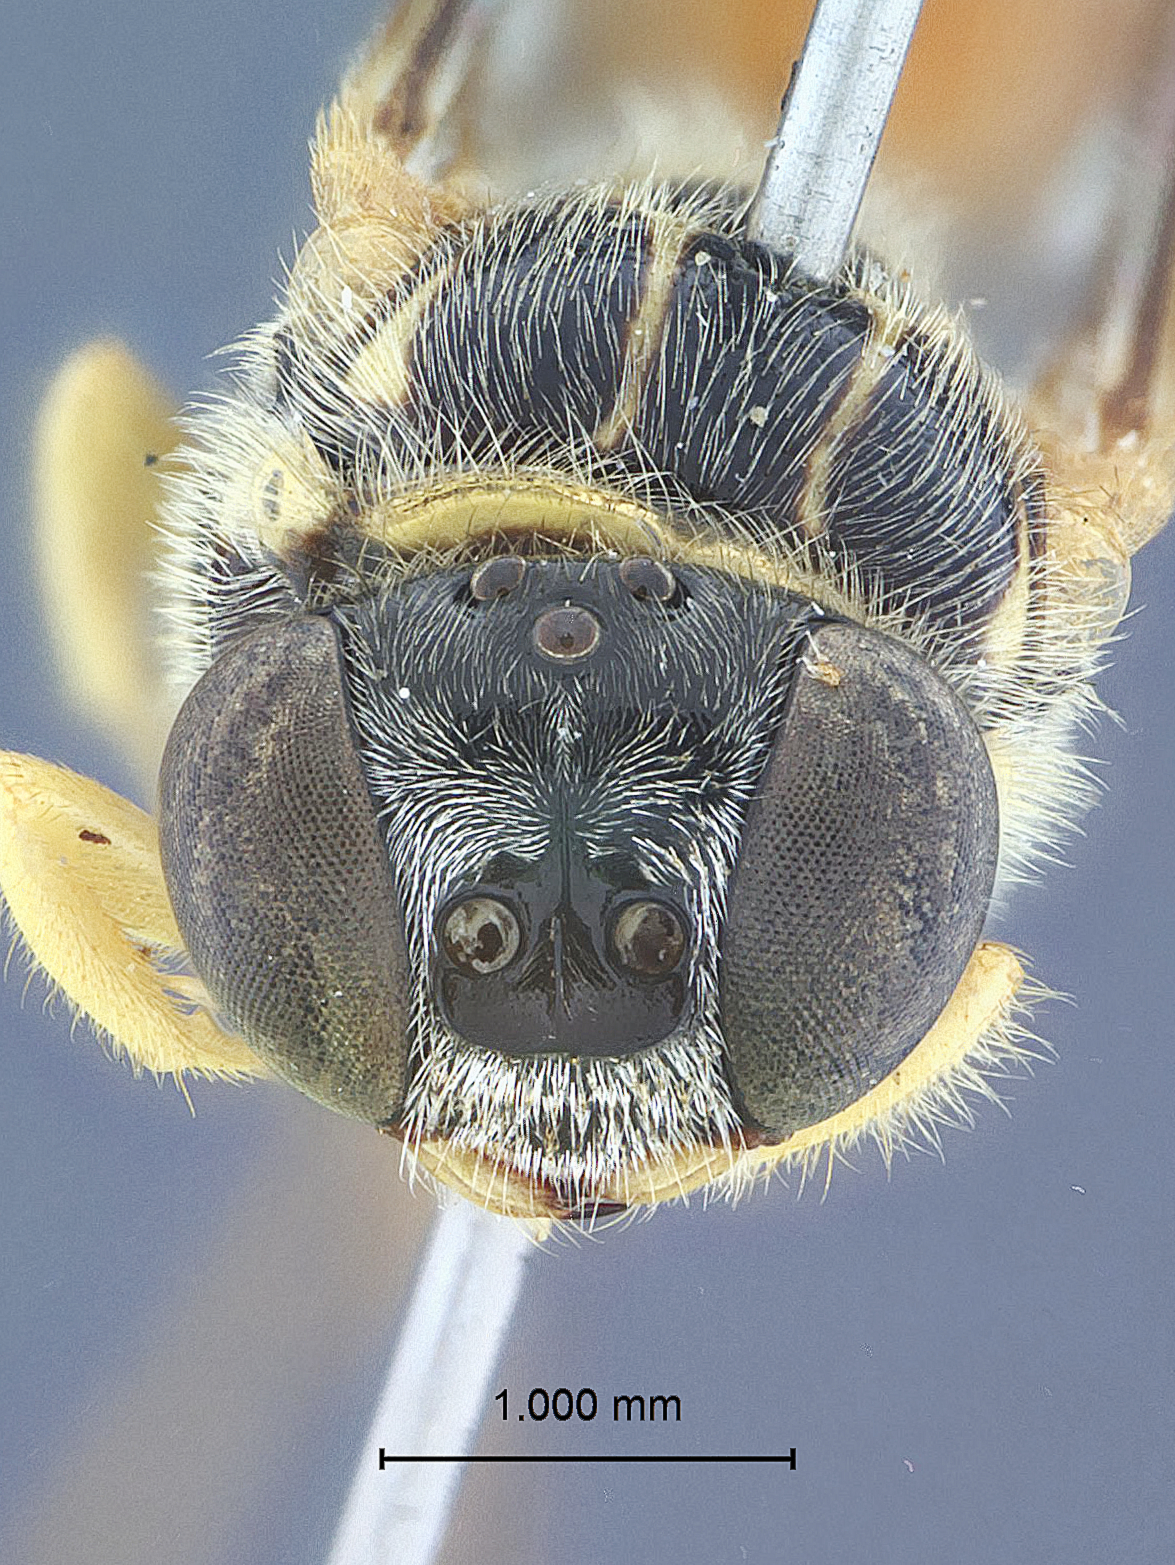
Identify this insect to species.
Psenulus ornatus
